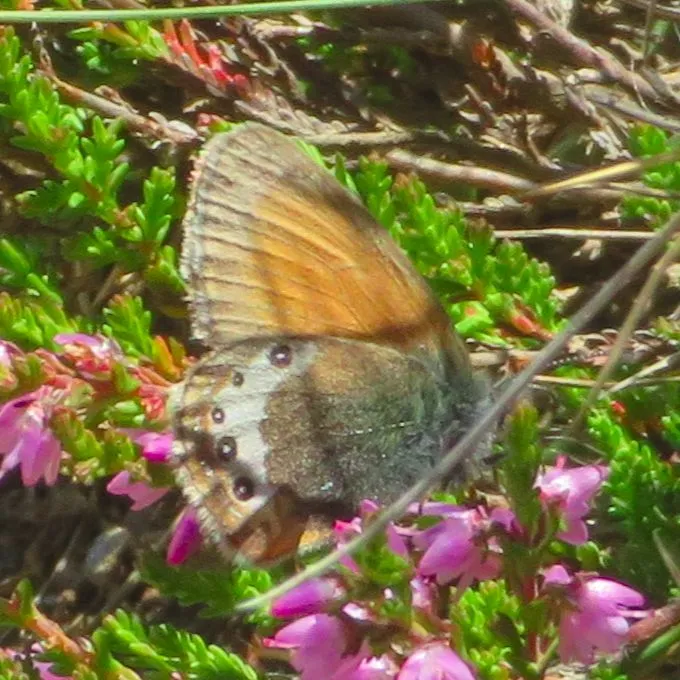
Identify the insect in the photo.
Coenonympha gardetta
